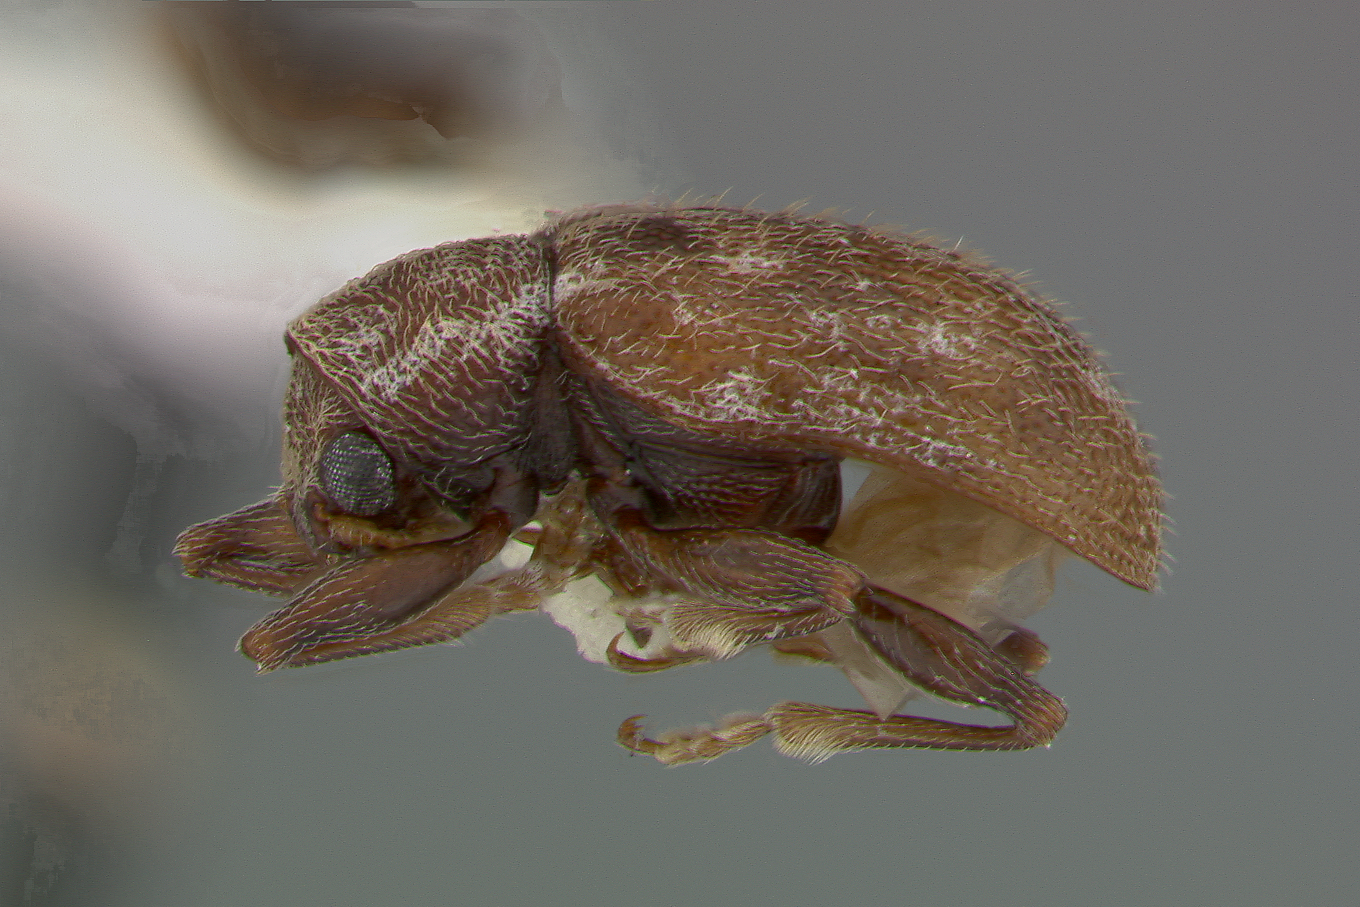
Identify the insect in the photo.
Xanthonia decemnotata
